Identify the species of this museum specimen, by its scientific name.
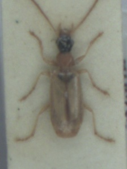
Demetrias atricapillus
